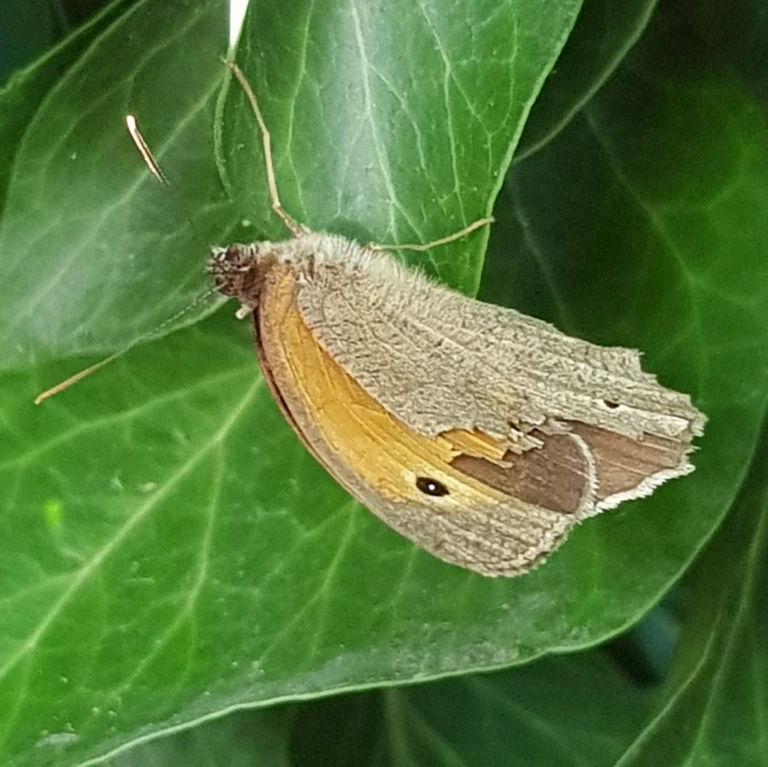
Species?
Maniola jurtina
